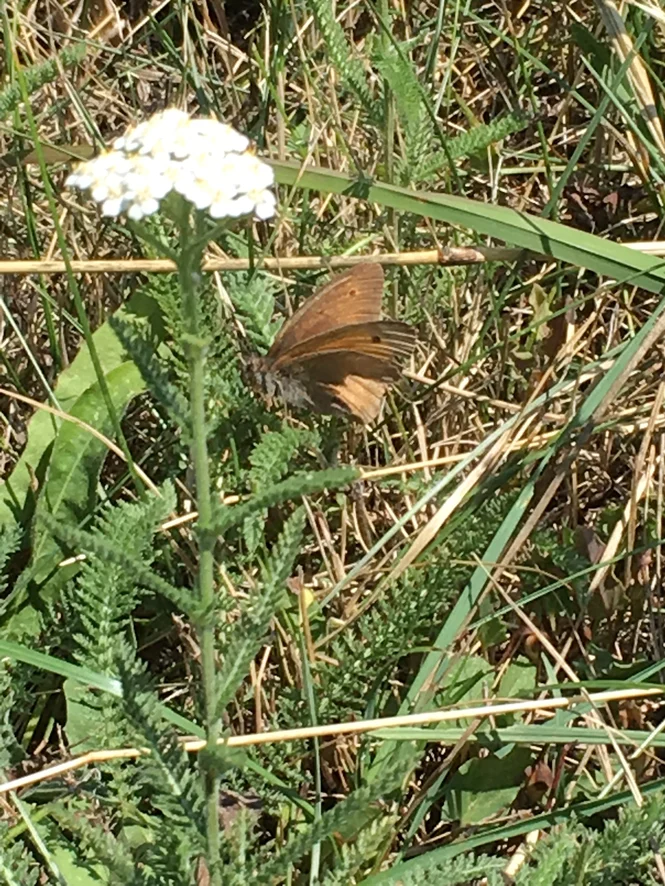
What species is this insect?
Maniola jurtina
